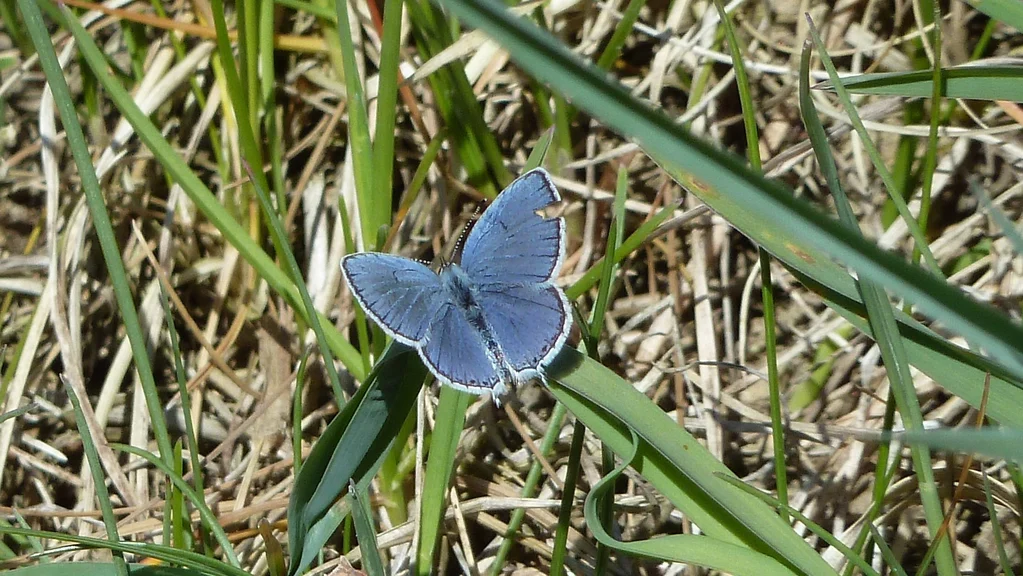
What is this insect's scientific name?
Cupido argiades (also Elkalyce argiades)
